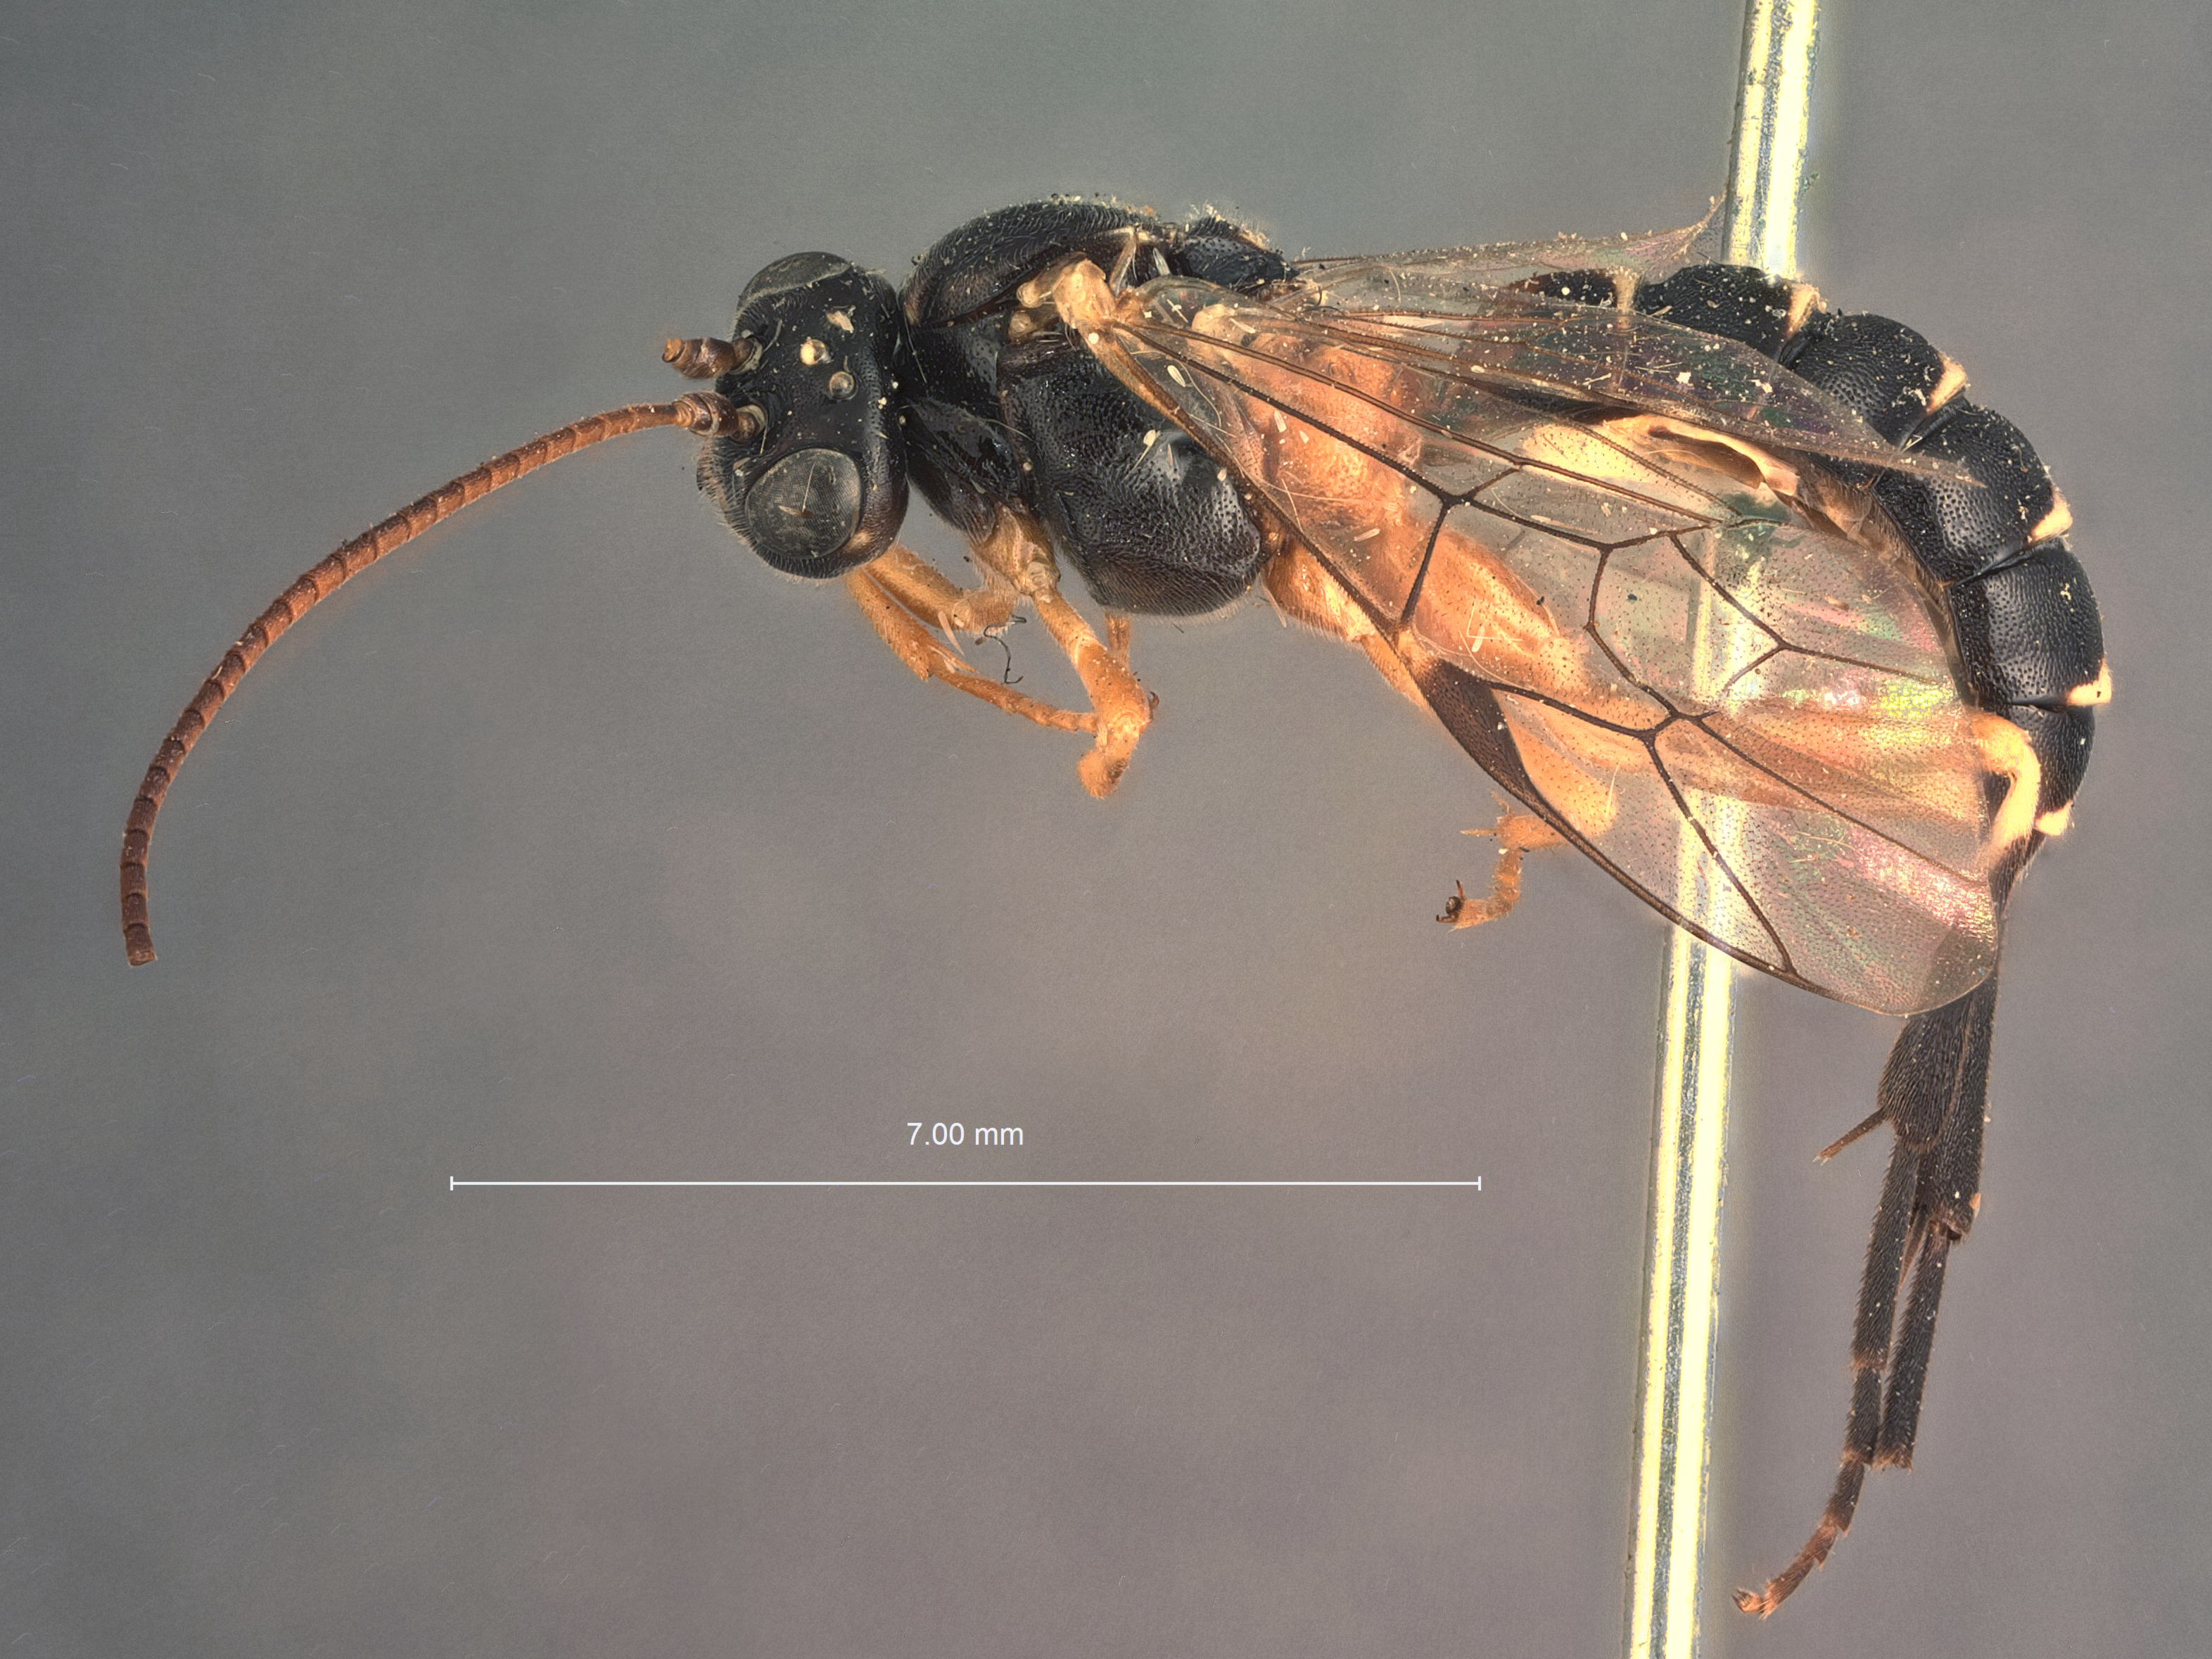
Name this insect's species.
Euceros albomarginatus
